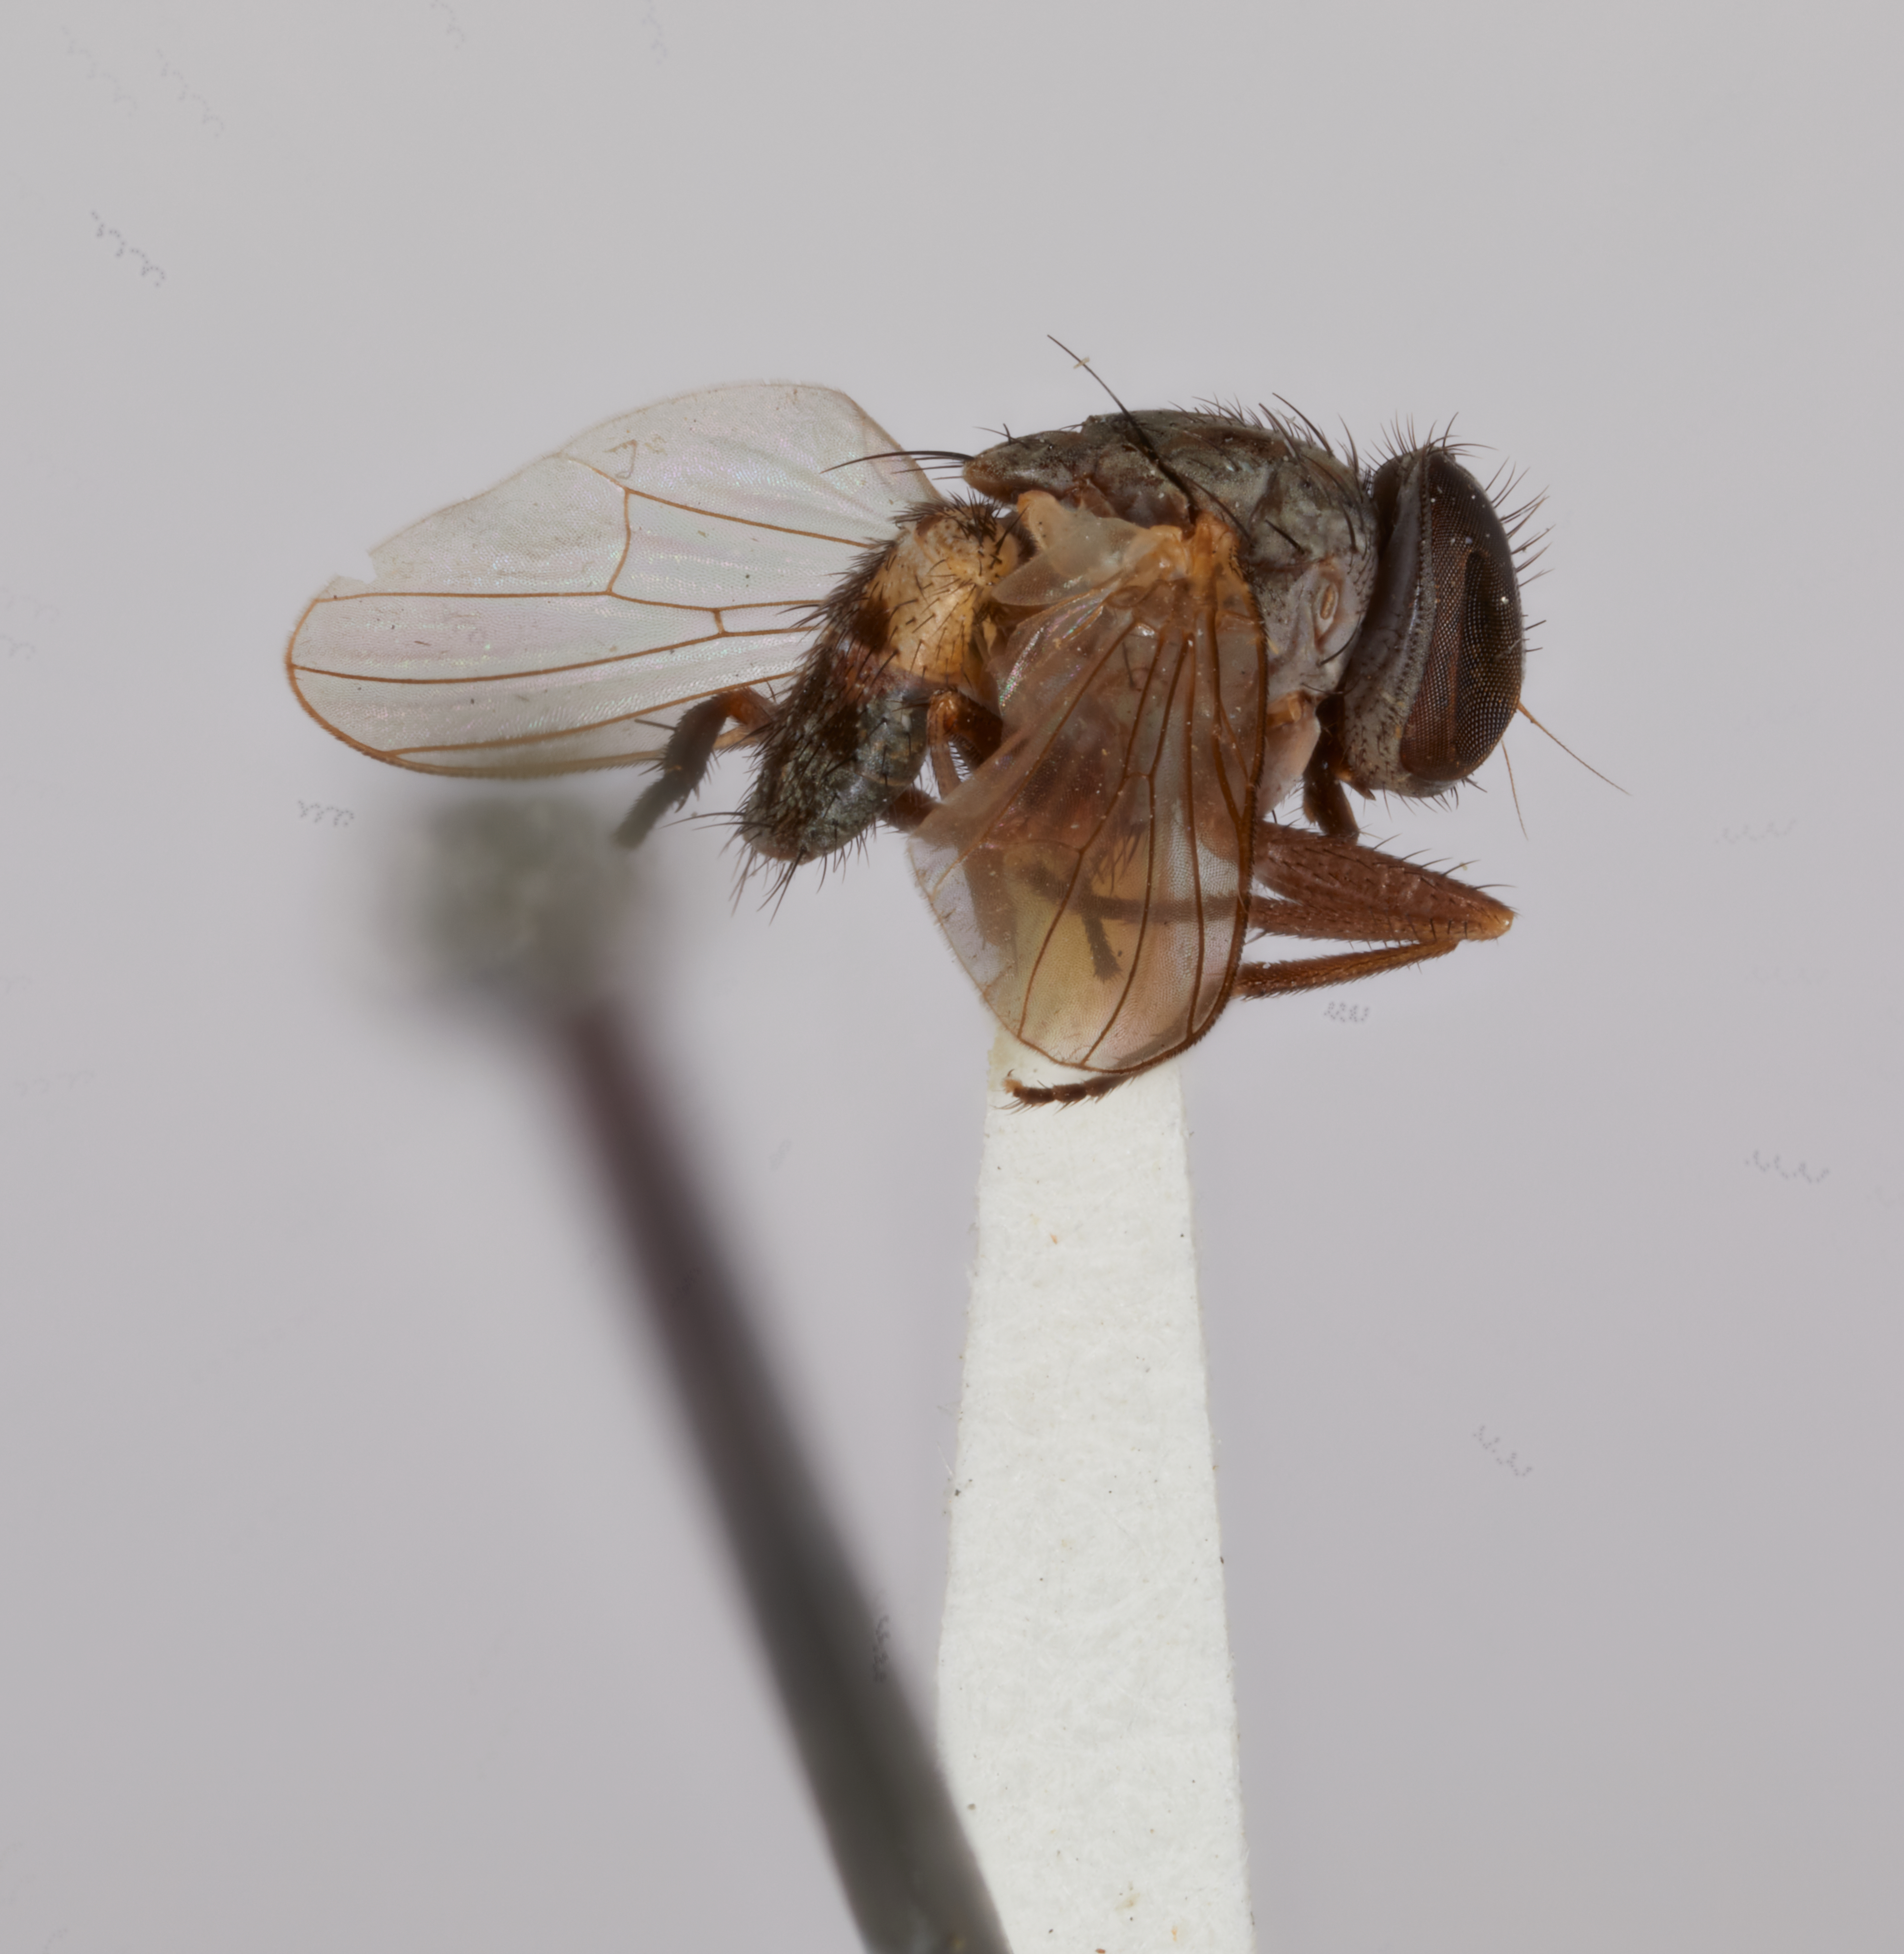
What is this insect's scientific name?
Fannia vittata
